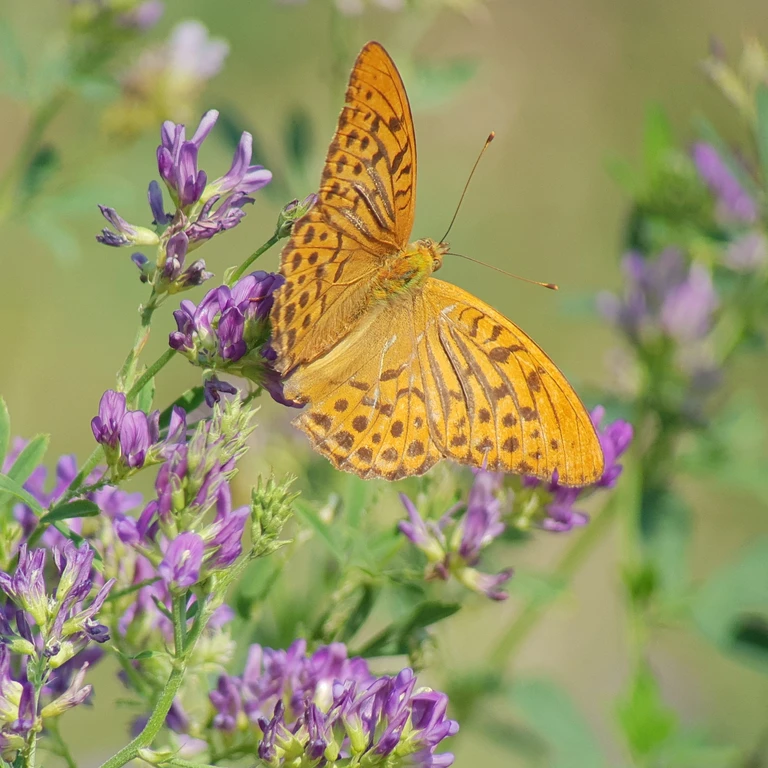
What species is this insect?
Argynnis paphia
